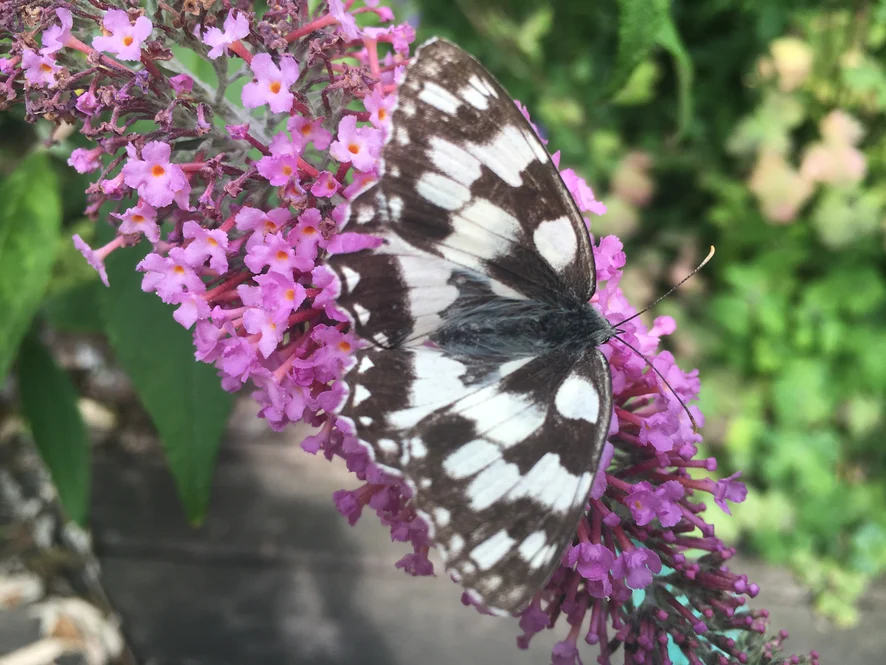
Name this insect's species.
Melanargia galathea
